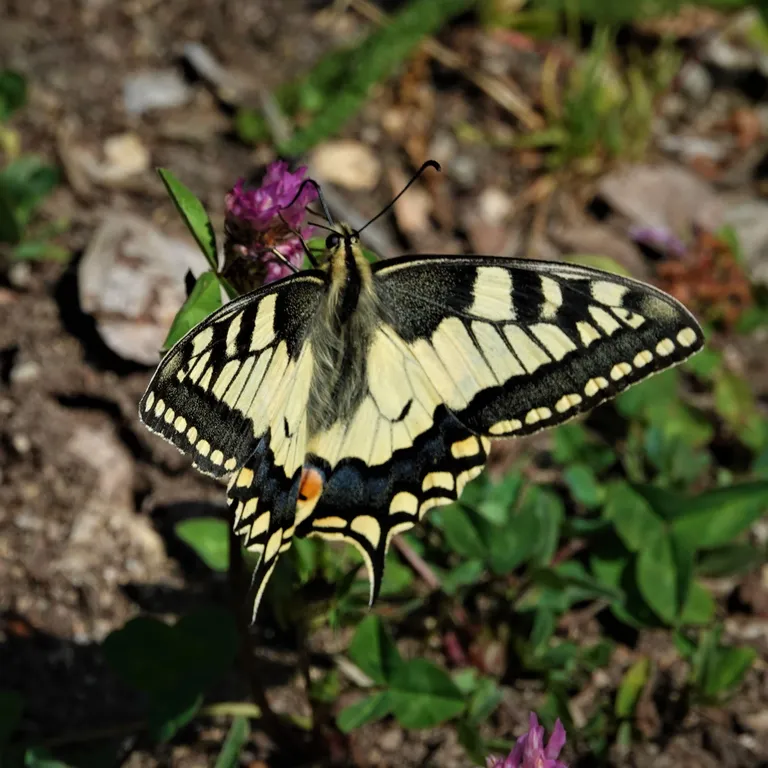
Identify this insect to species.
Papilio machaon
